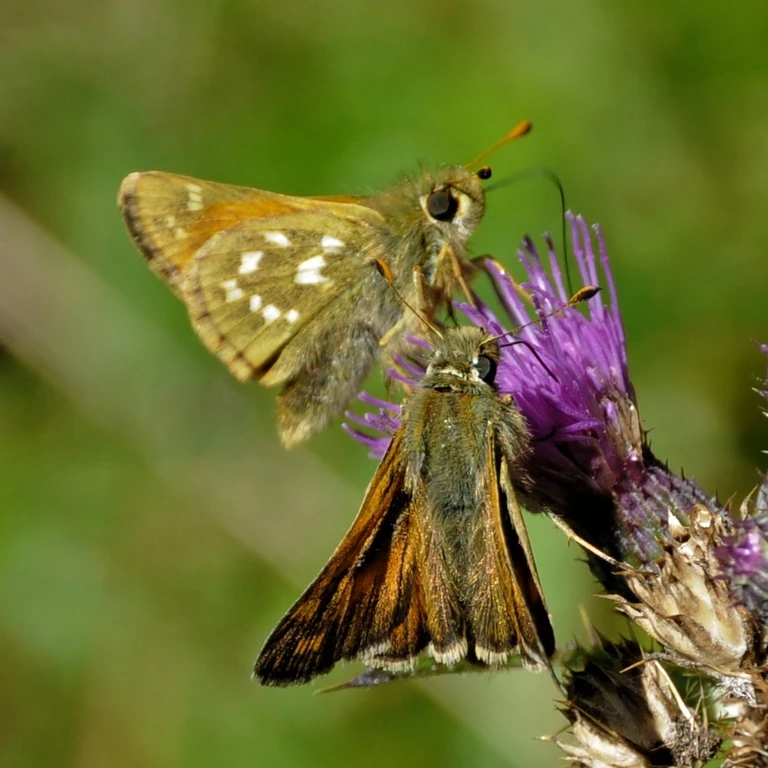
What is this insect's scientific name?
Hesperia comma
